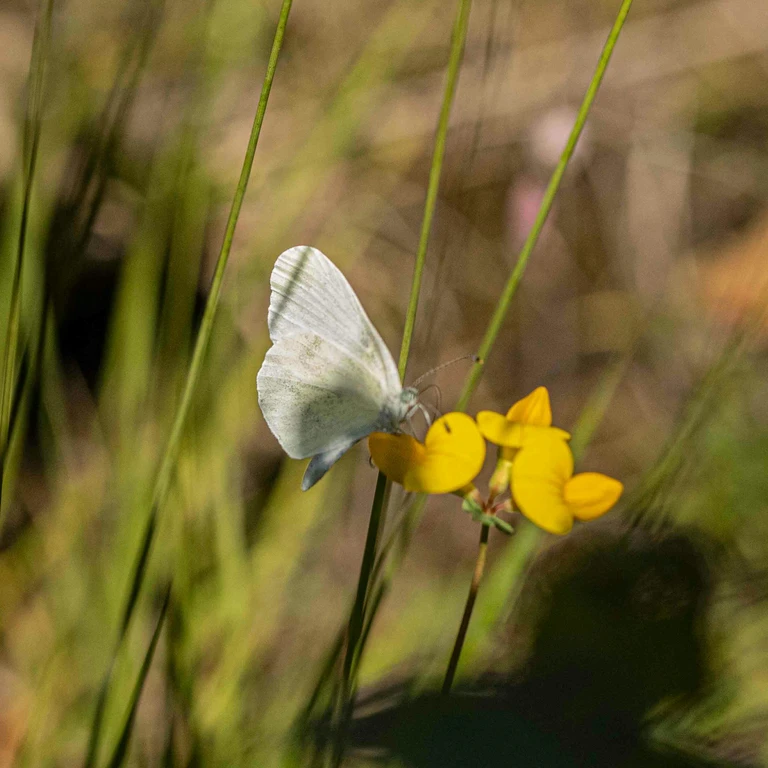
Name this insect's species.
Leptidea sinapis/juvernica
